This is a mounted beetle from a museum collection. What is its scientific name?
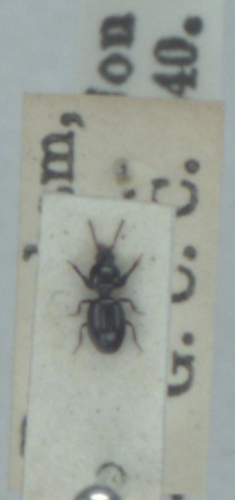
Dyschirius globosus
